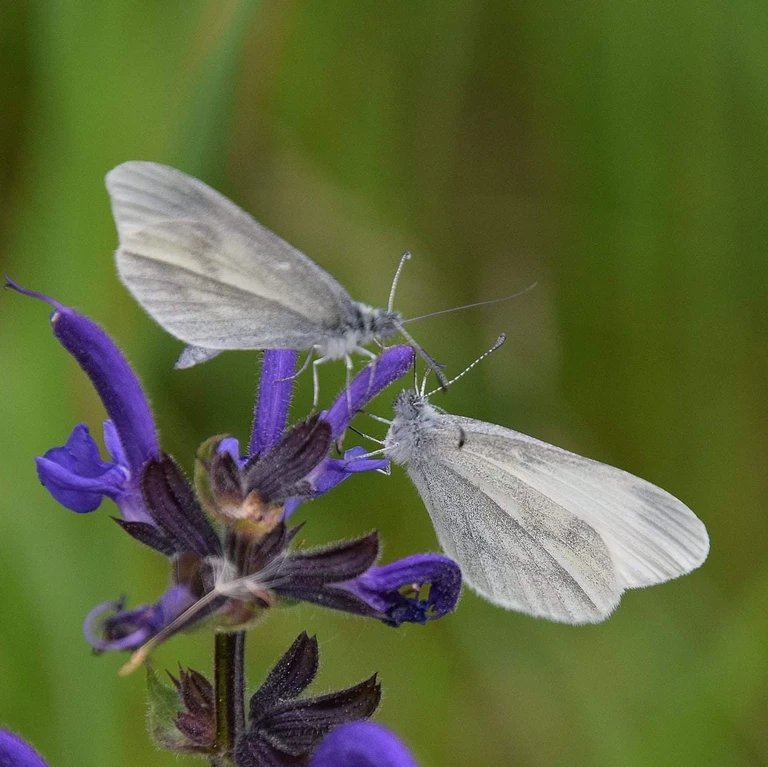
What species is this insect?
Leptidea sinapis/juvernica
